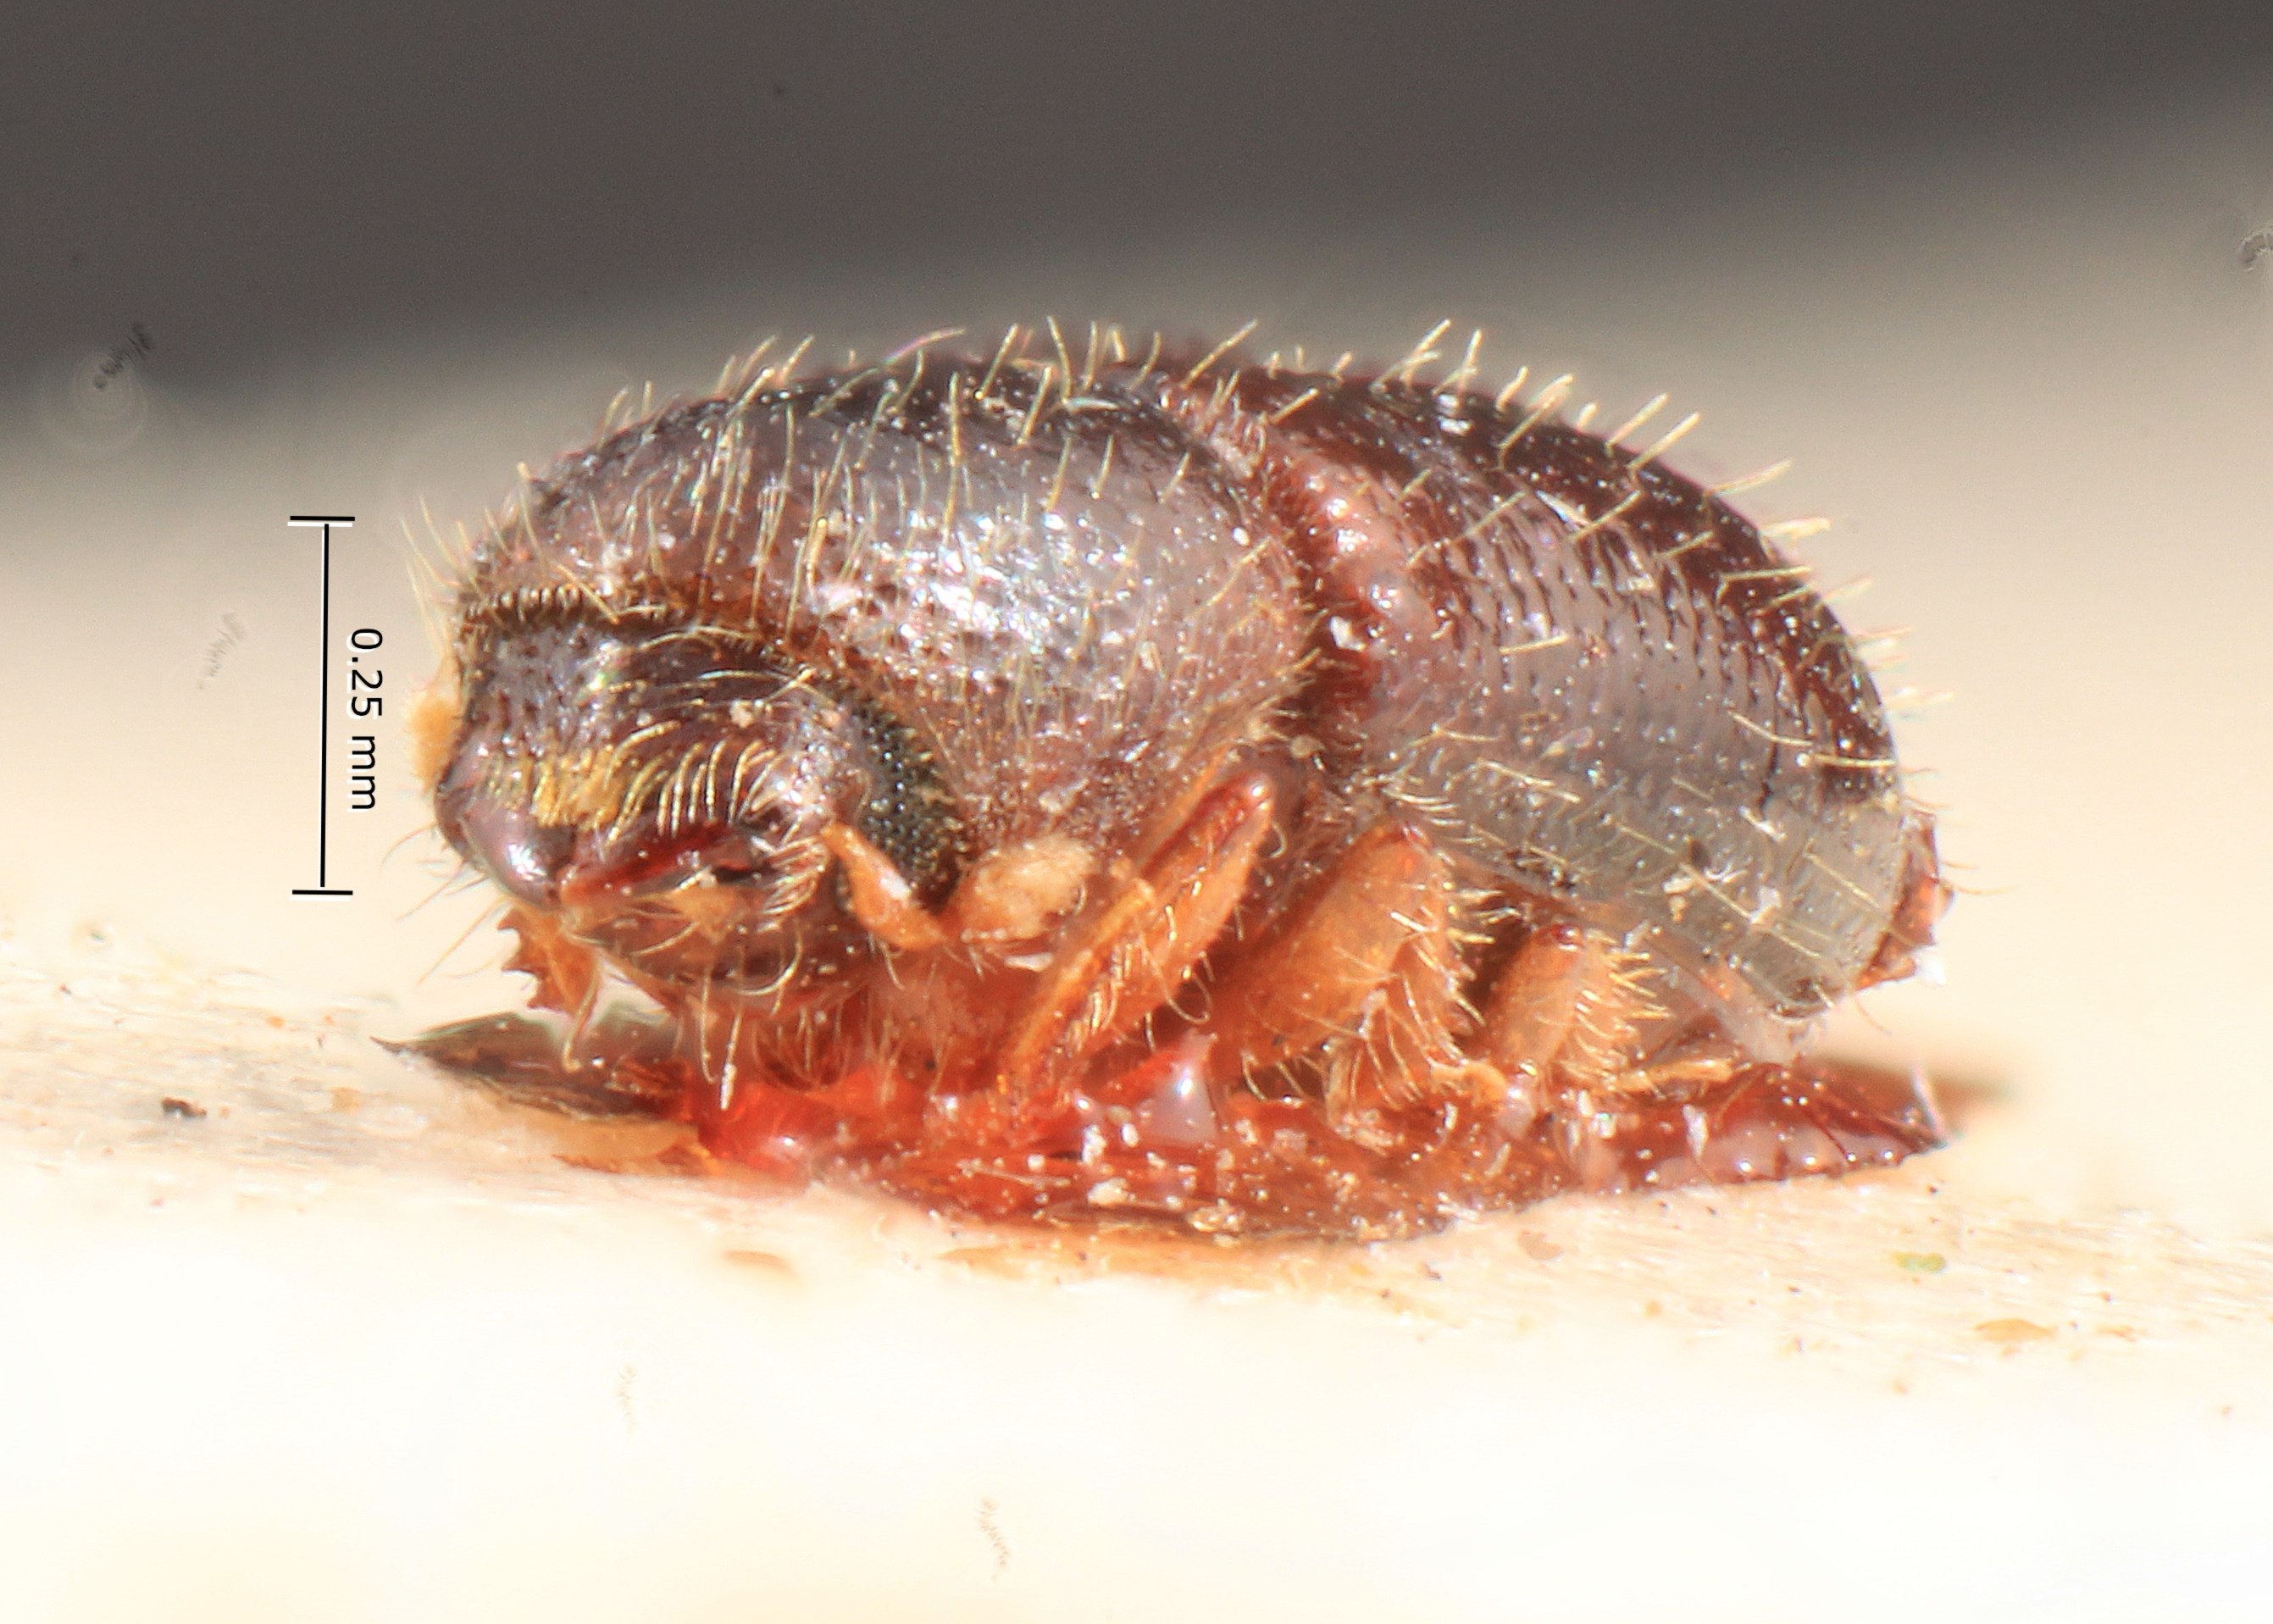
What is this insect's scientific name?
Poecilips longior
